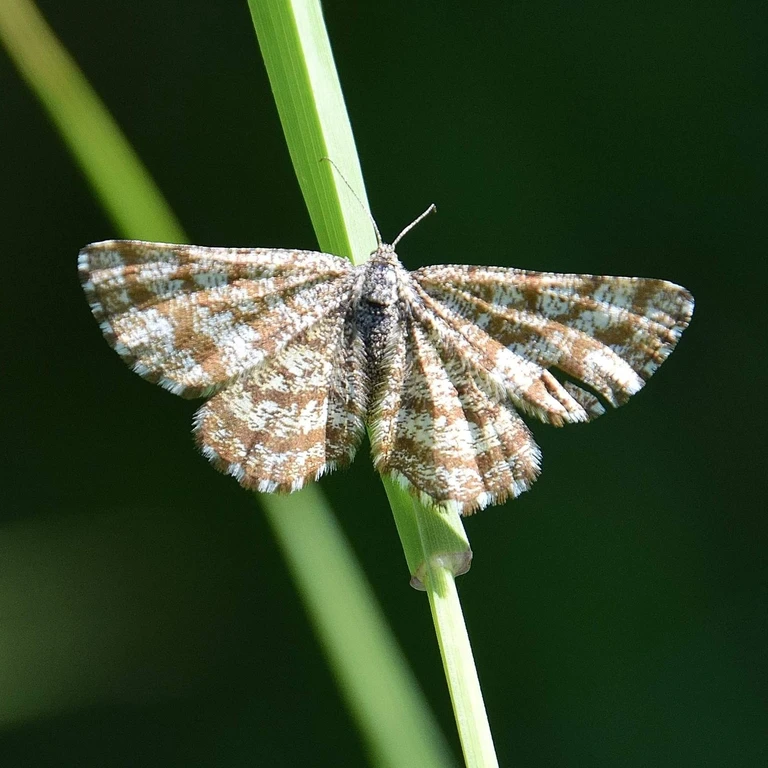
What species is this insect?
Ematurga atomaria
